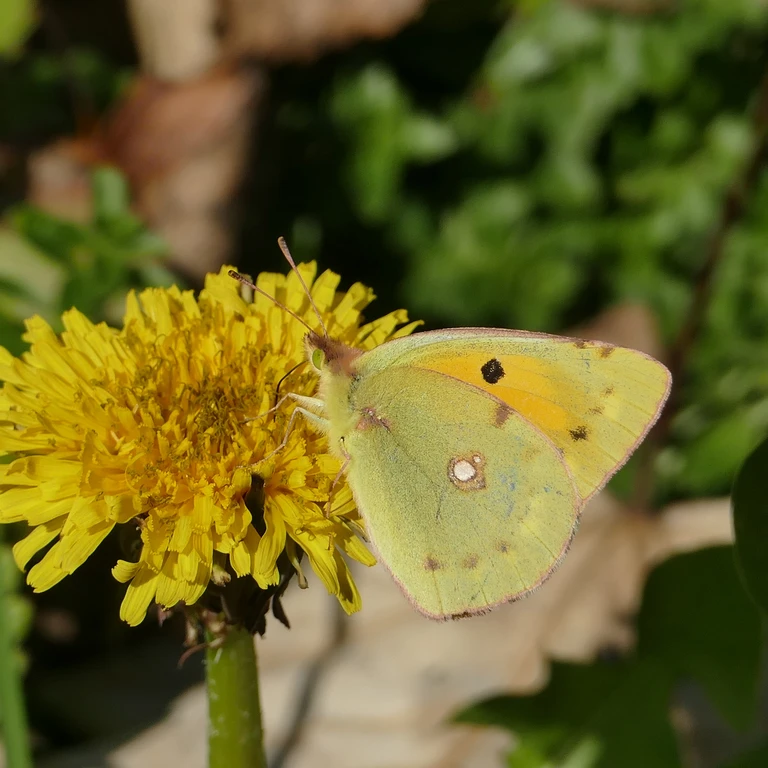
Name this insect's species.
Colias croceus
